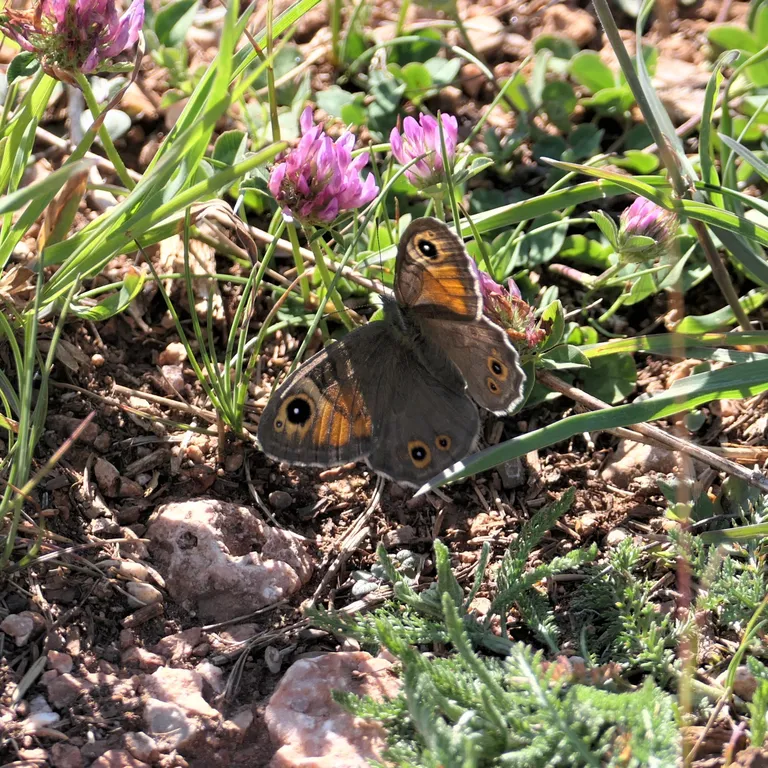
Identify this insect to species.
Lasiommata petropolitana (also Pararge petropolitana)
